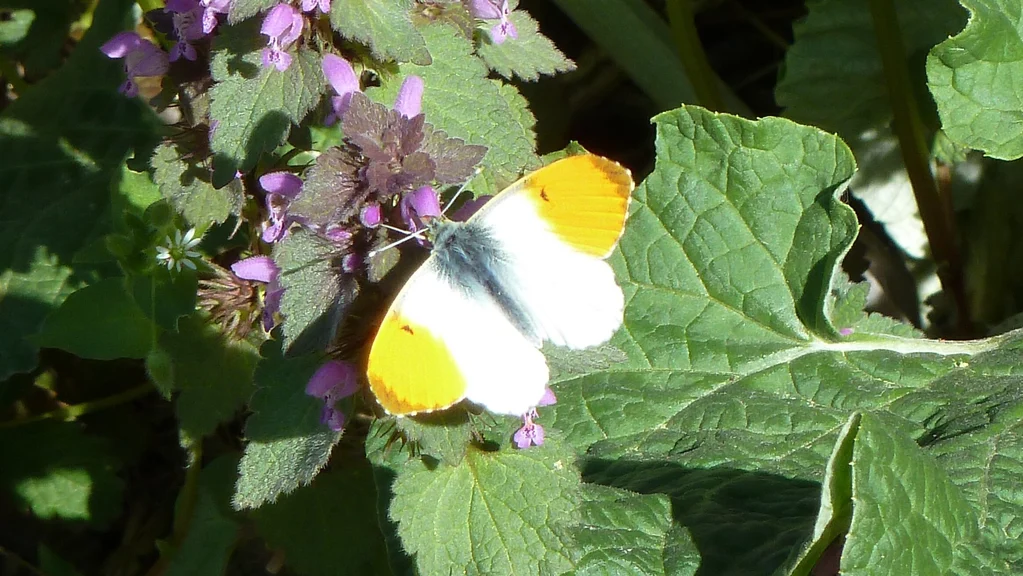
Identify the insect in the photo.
Anthocharis cardamines
